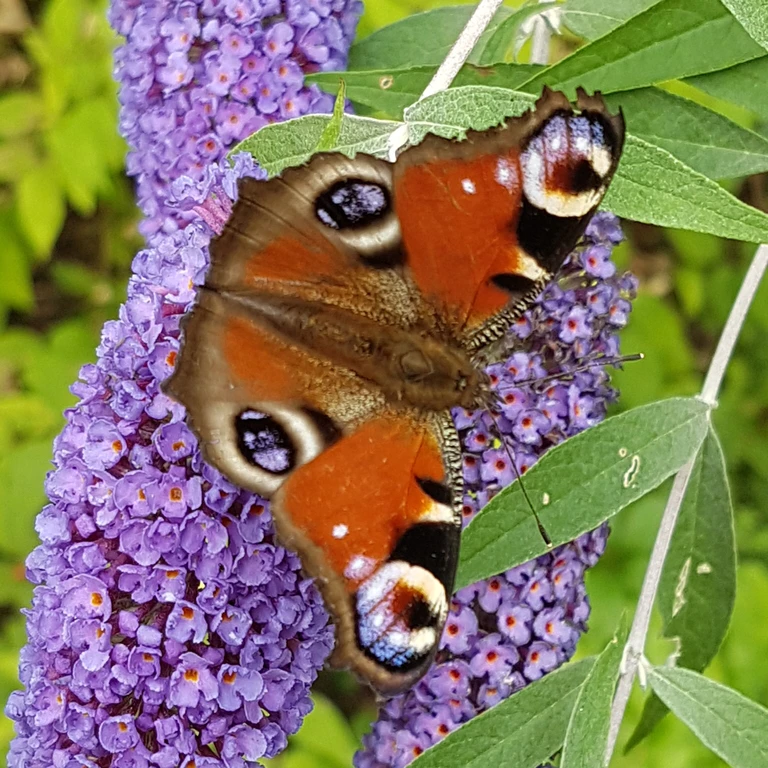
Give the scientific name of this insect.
Aglais io
